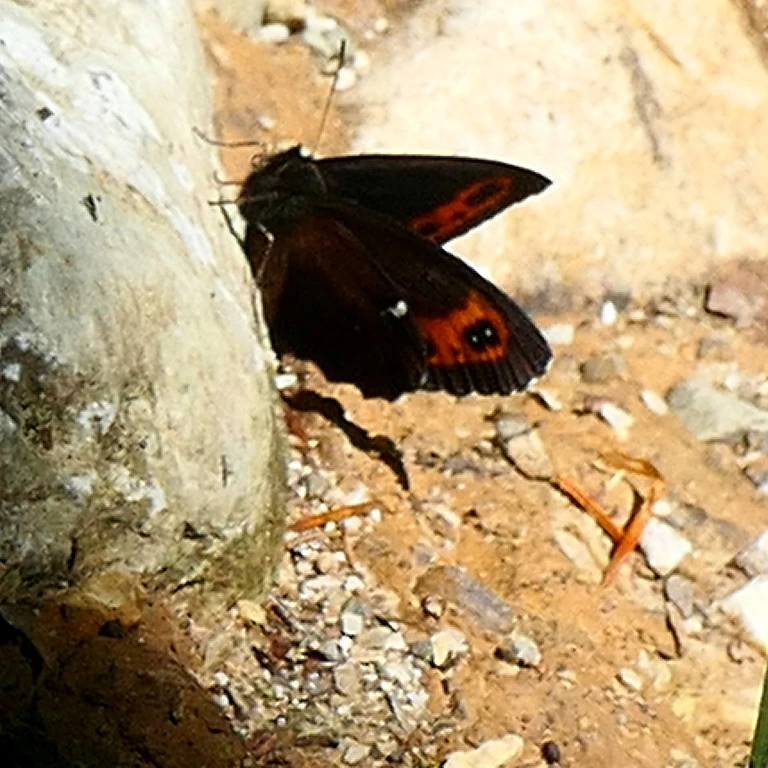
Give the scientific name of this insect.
Erebia ligea
